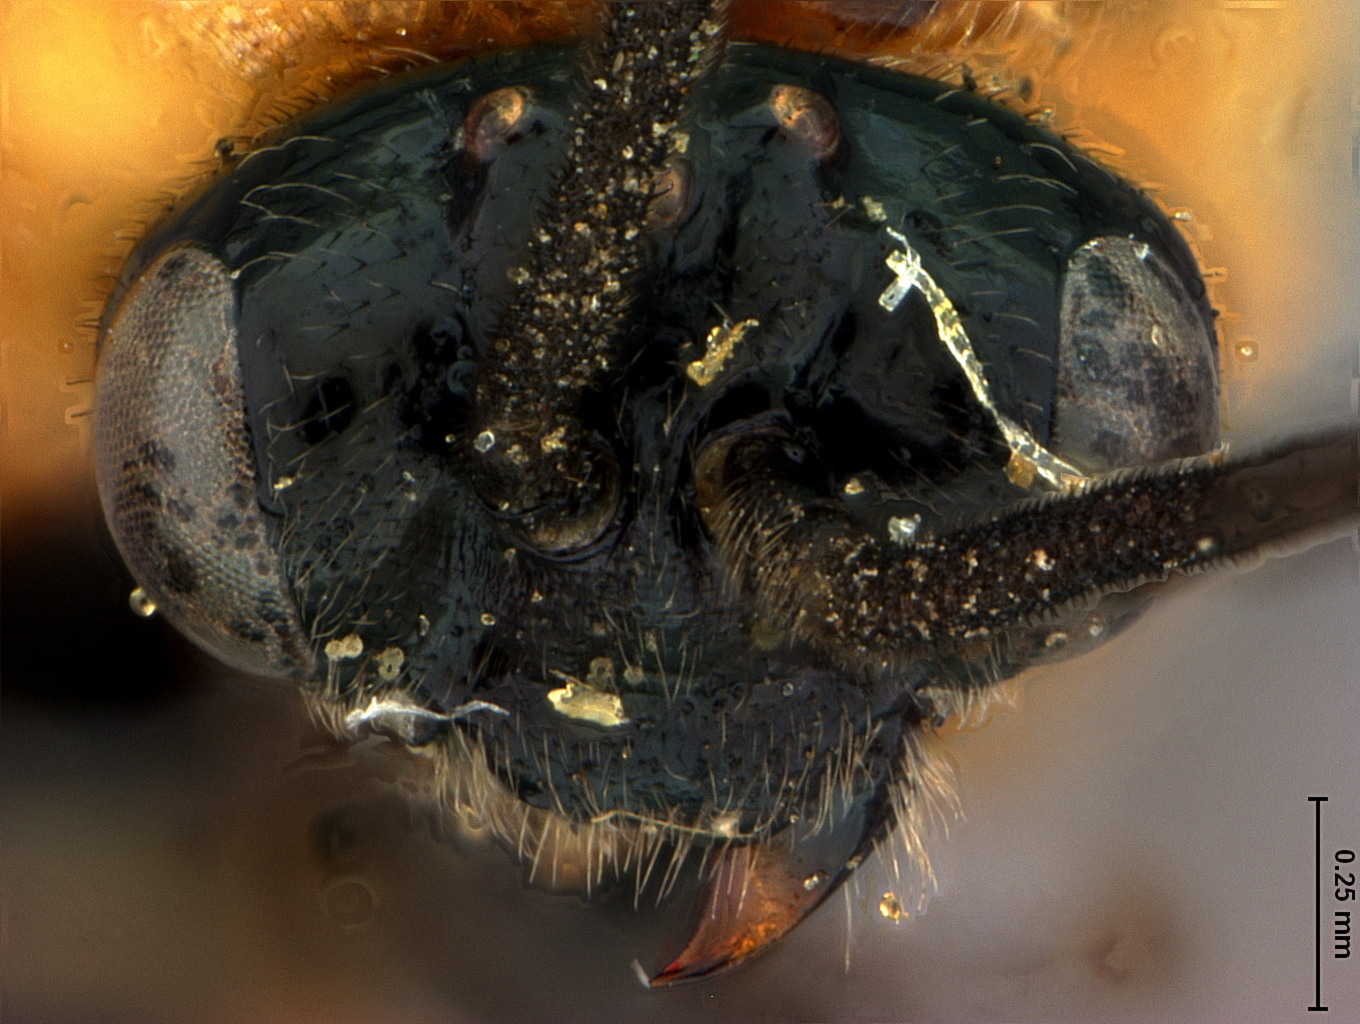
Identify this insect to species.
Sphacophilus dissensus
